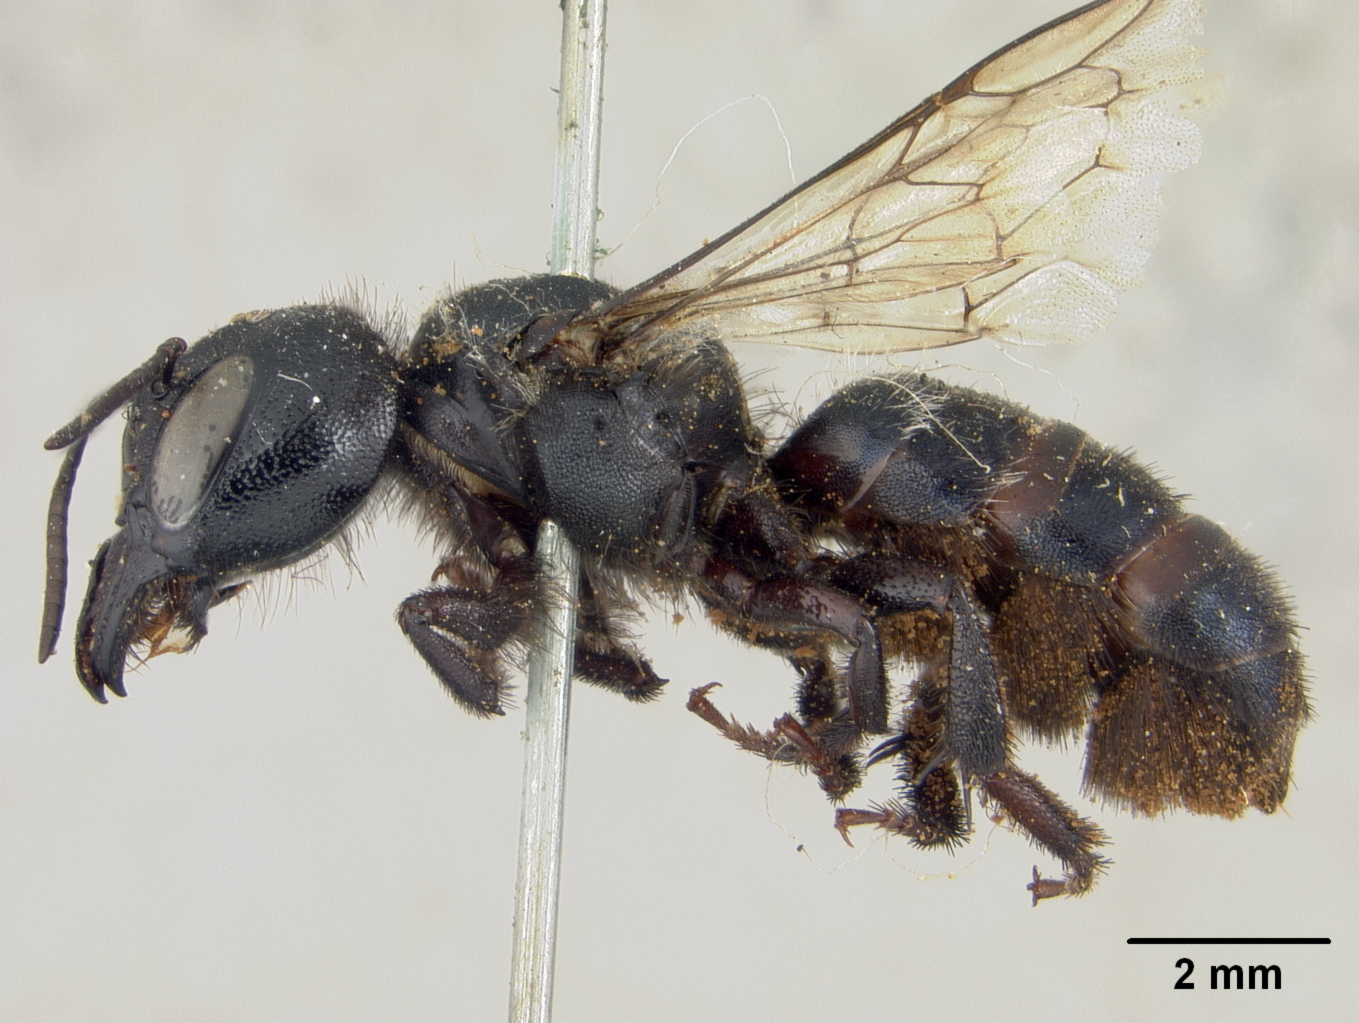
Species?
Osmia armaticeps
